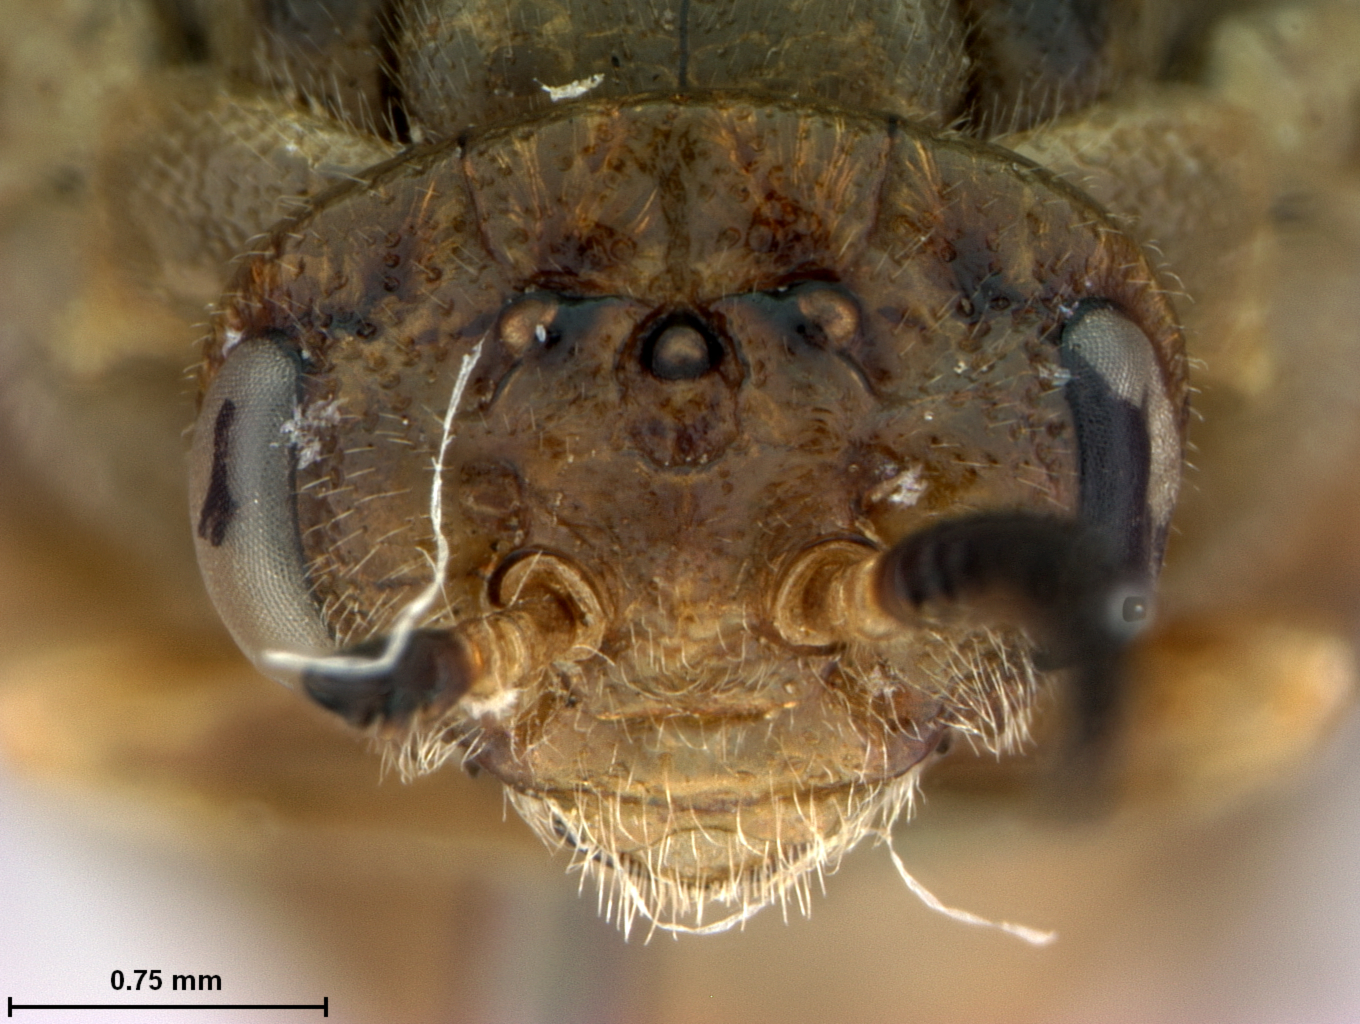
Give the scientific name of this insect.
Neodiprion merkeli
